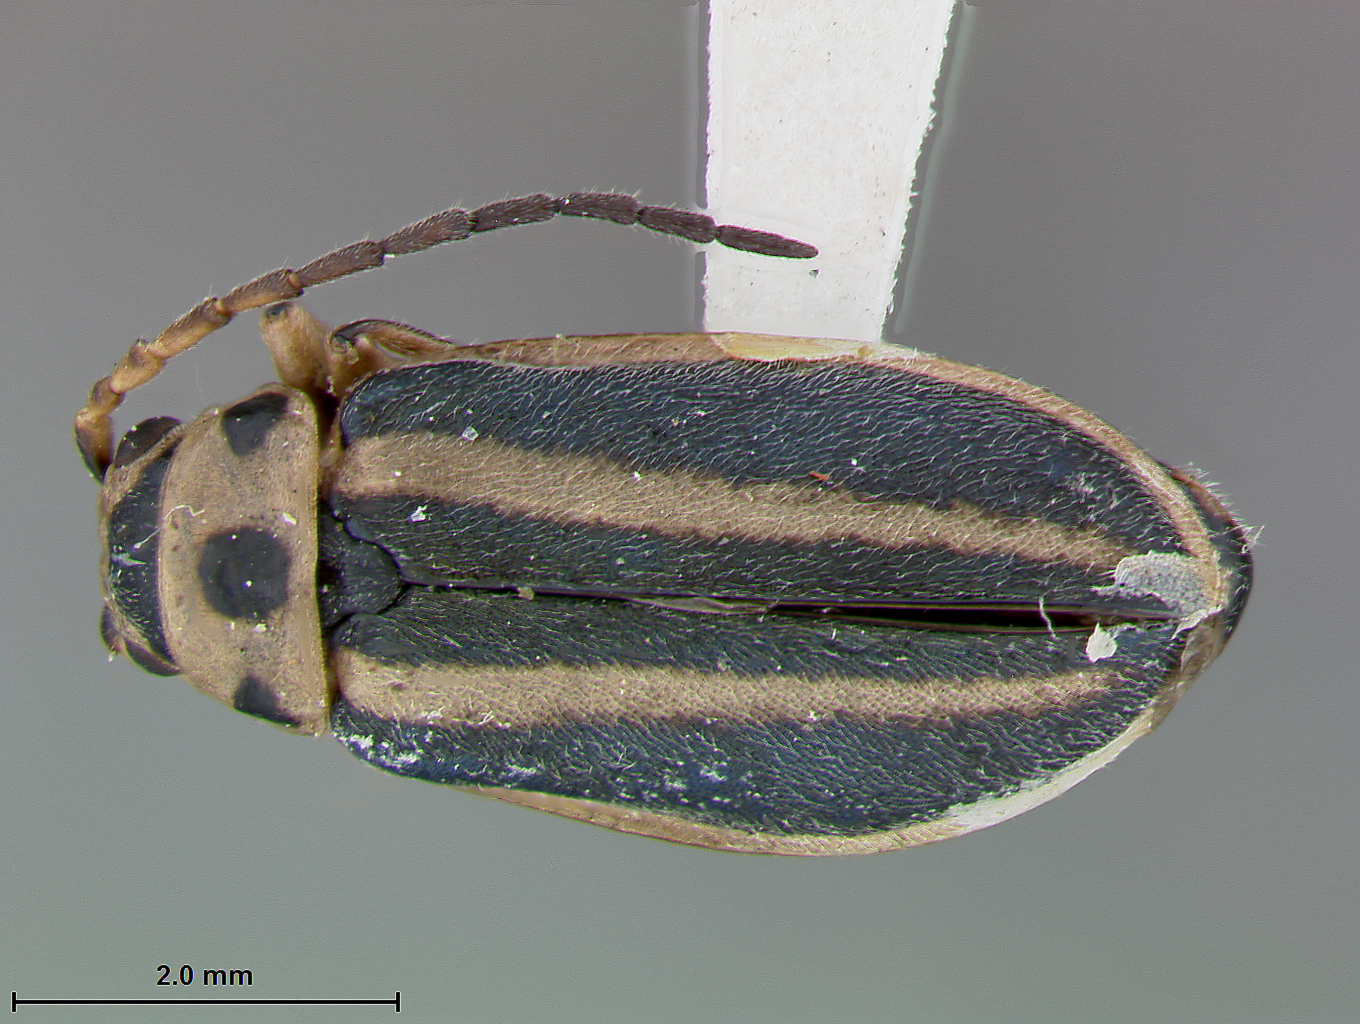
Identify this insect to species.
Triphabda neoscotiae
